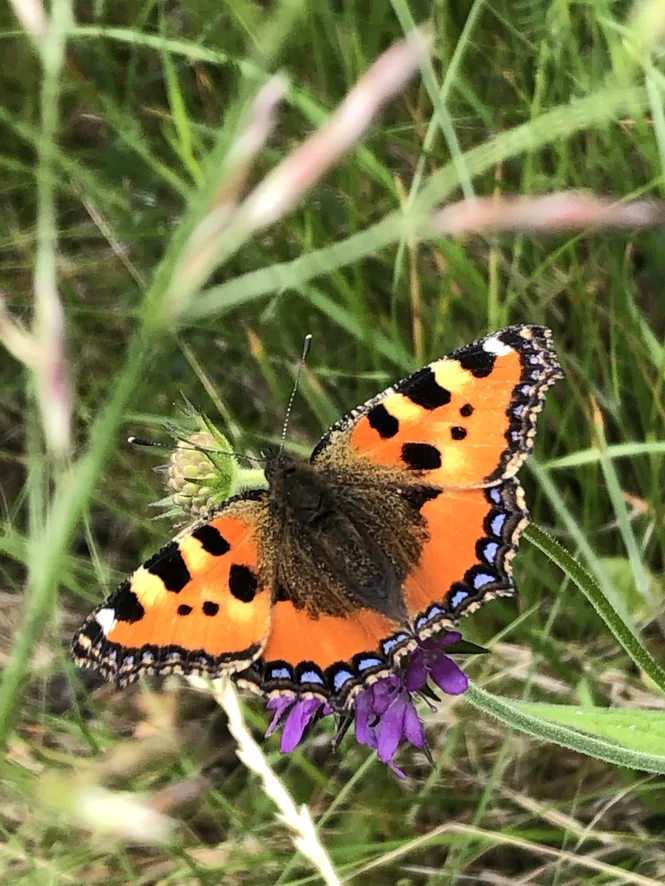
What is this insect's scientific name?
Aglais urticae
